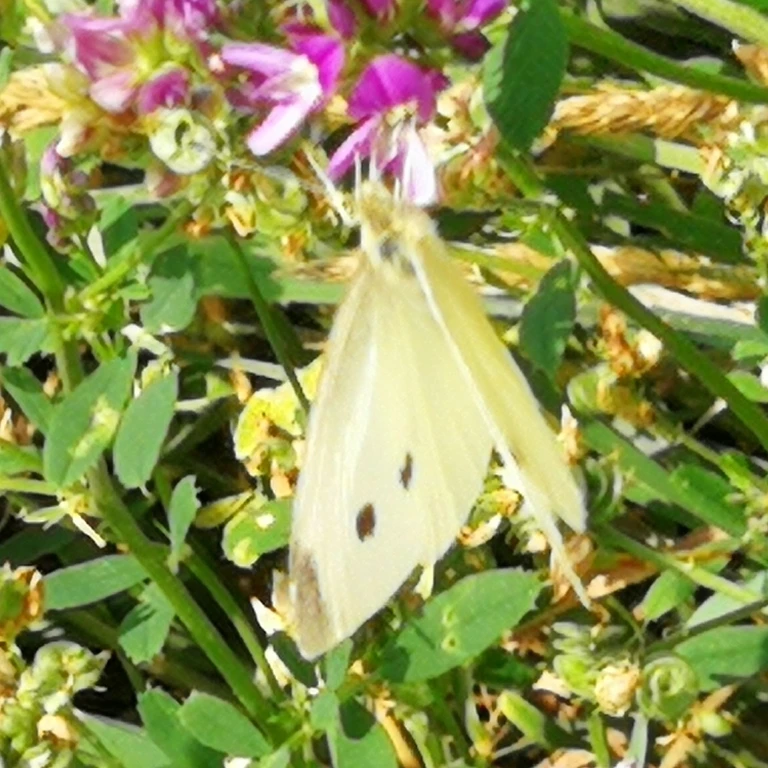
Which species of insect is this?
Pieris rapae
